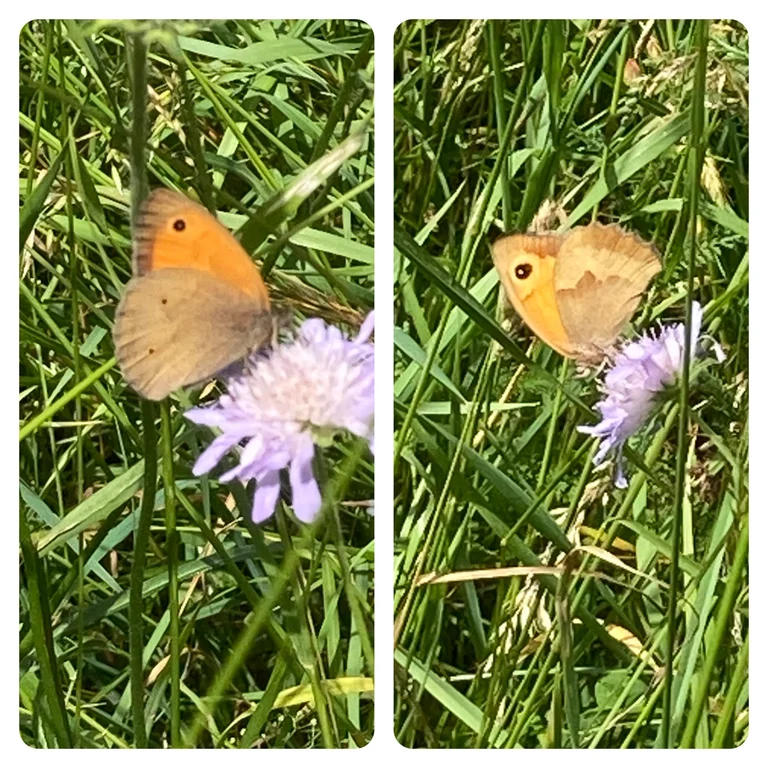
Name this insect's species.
Maniola jurtina
